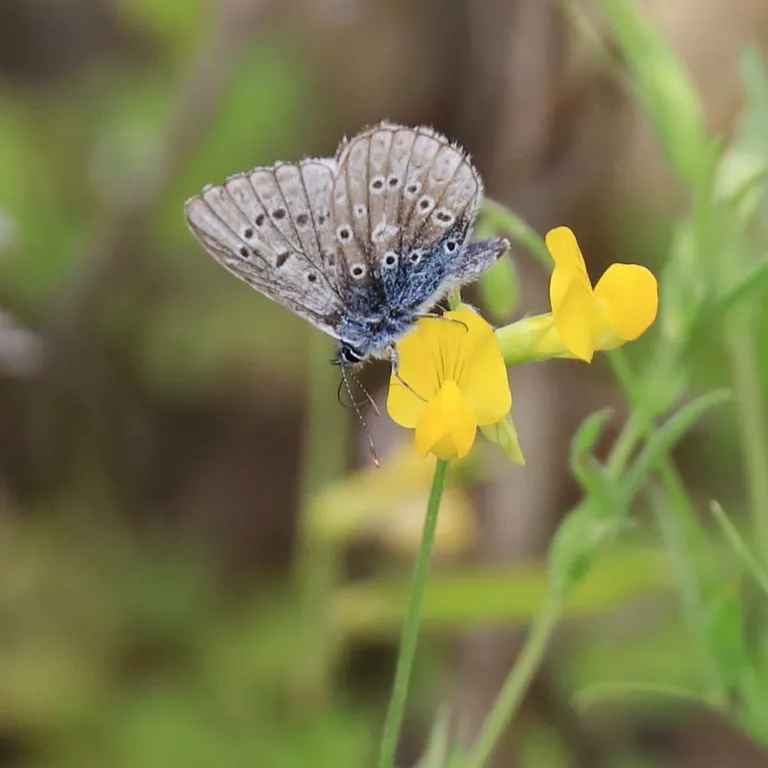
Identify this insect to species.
Polyommatus icarus
